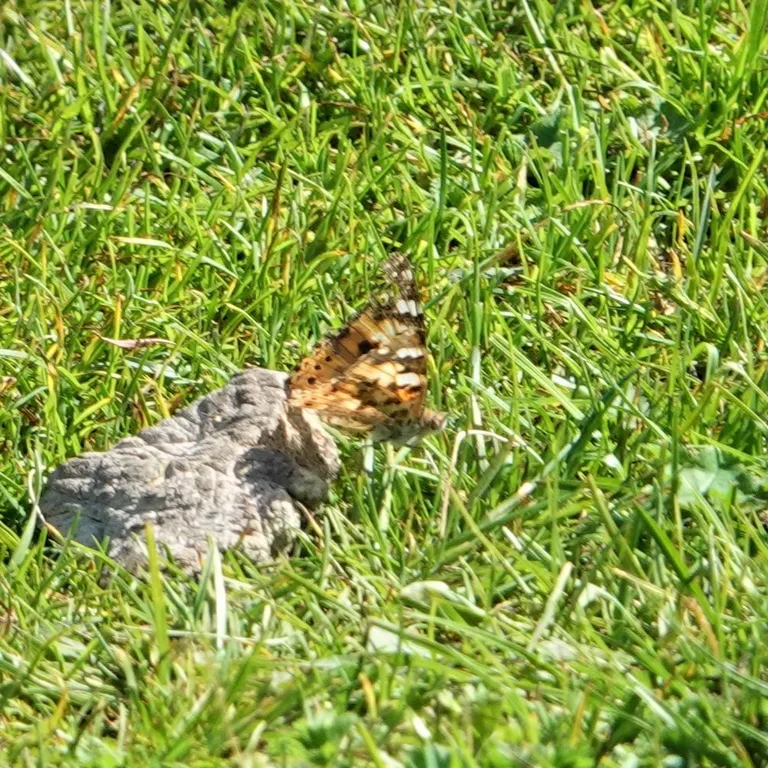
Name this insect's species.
Vanessa cardui
